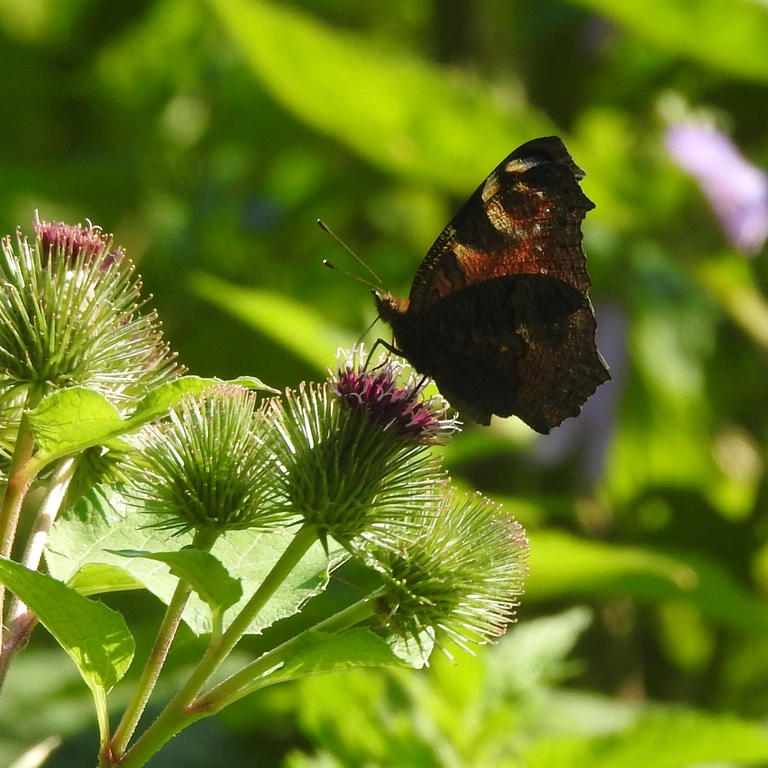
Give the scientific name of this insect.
Aglais io
